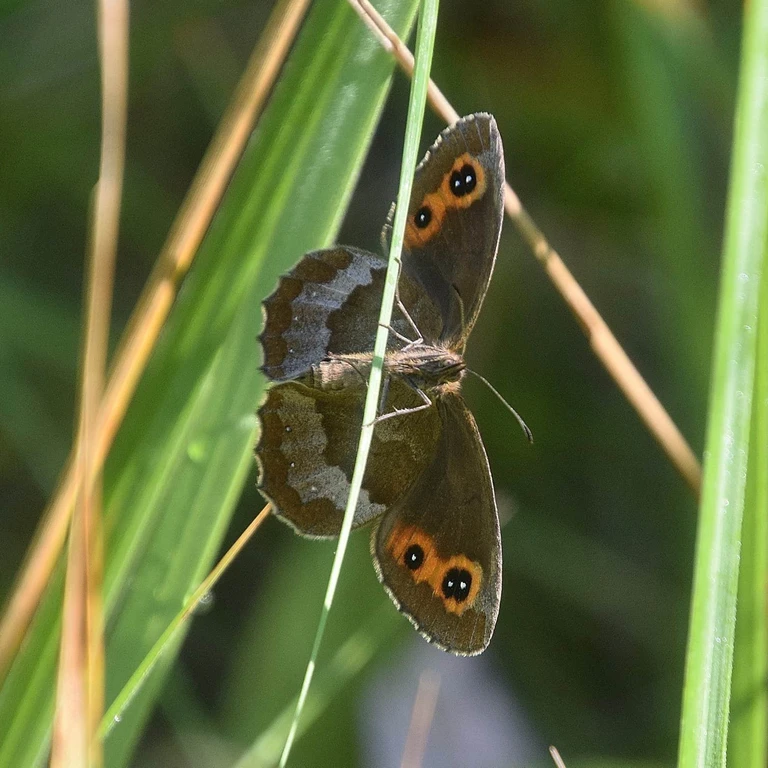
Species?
Erebia aethiops
